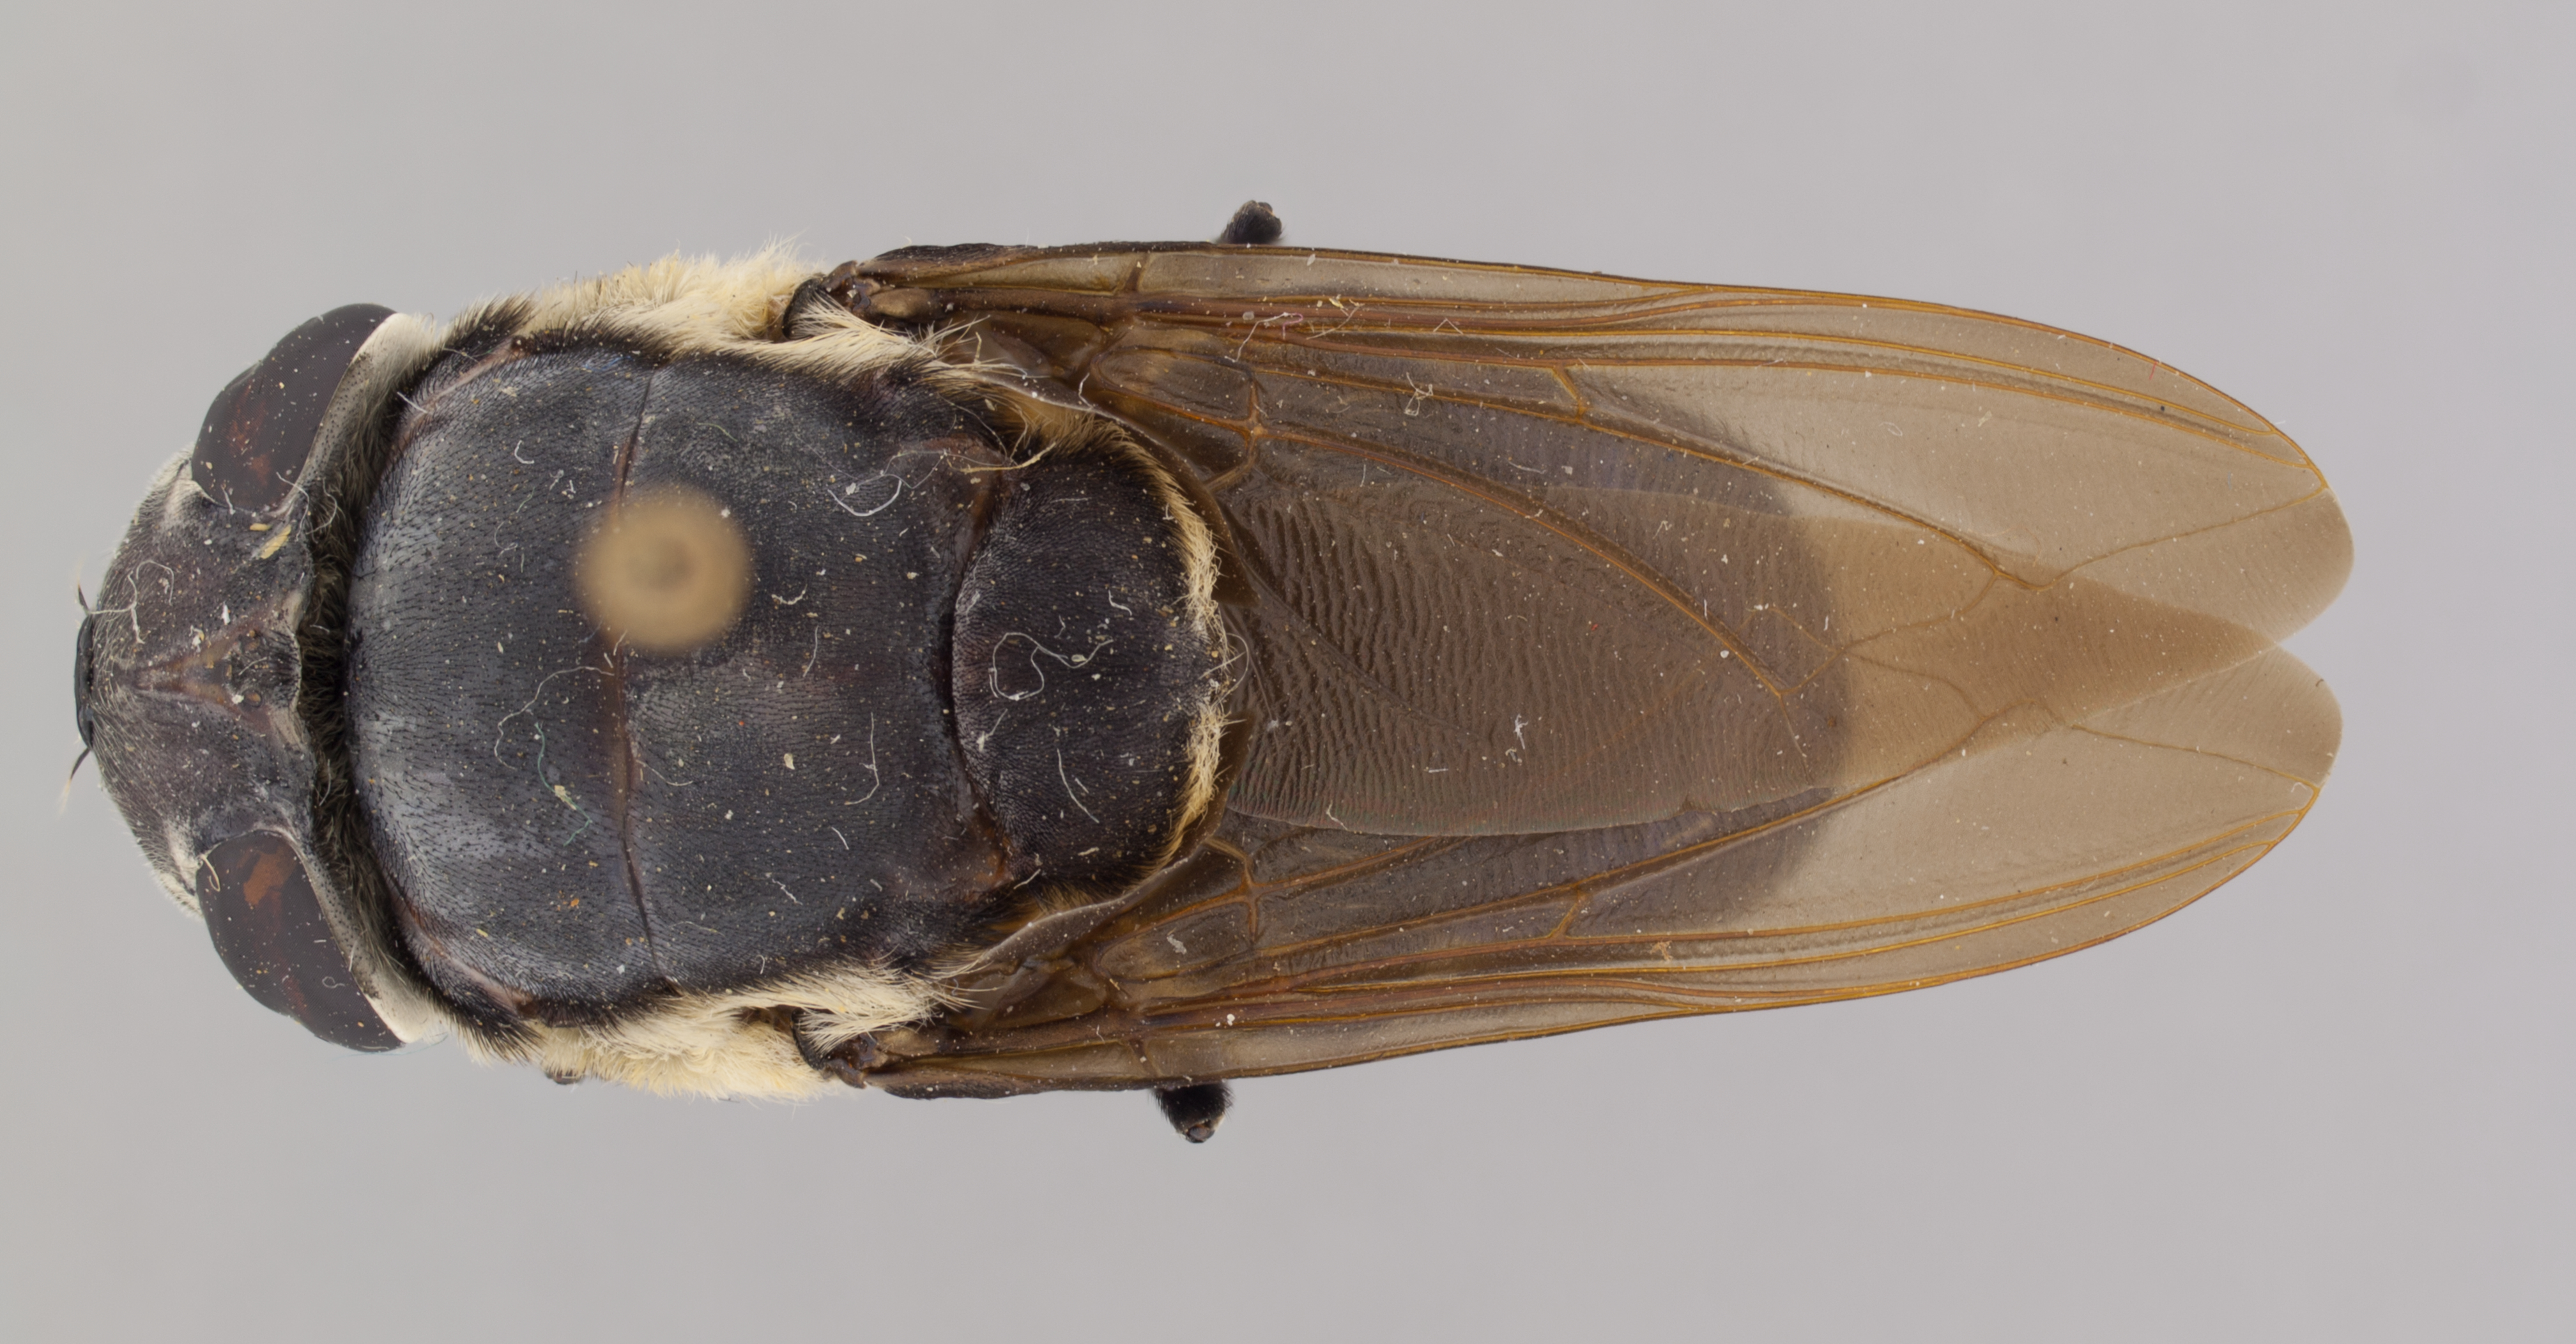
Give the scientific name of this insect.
Cuterebra lepusculi
